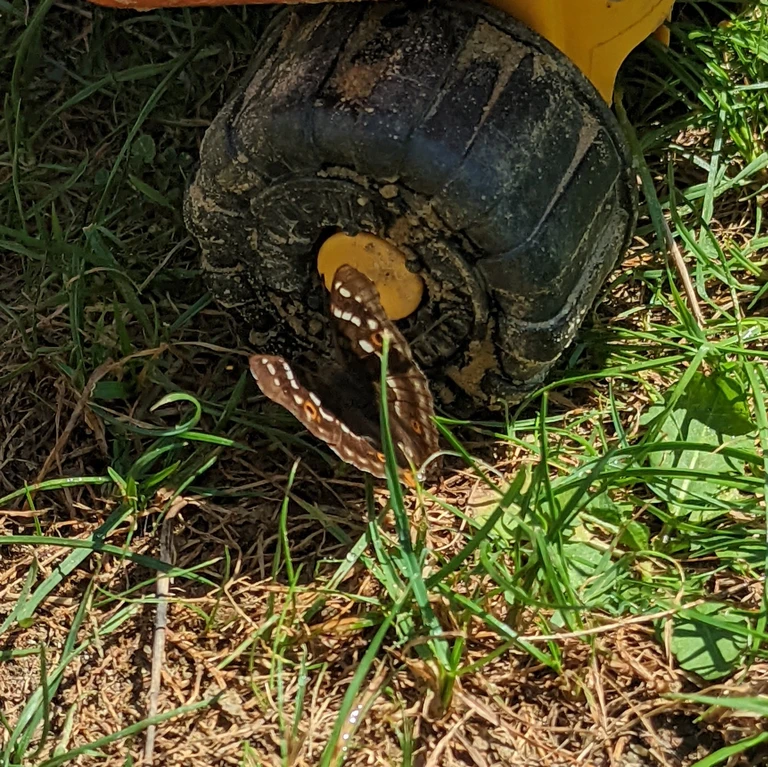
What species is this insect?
Apatura ilia
